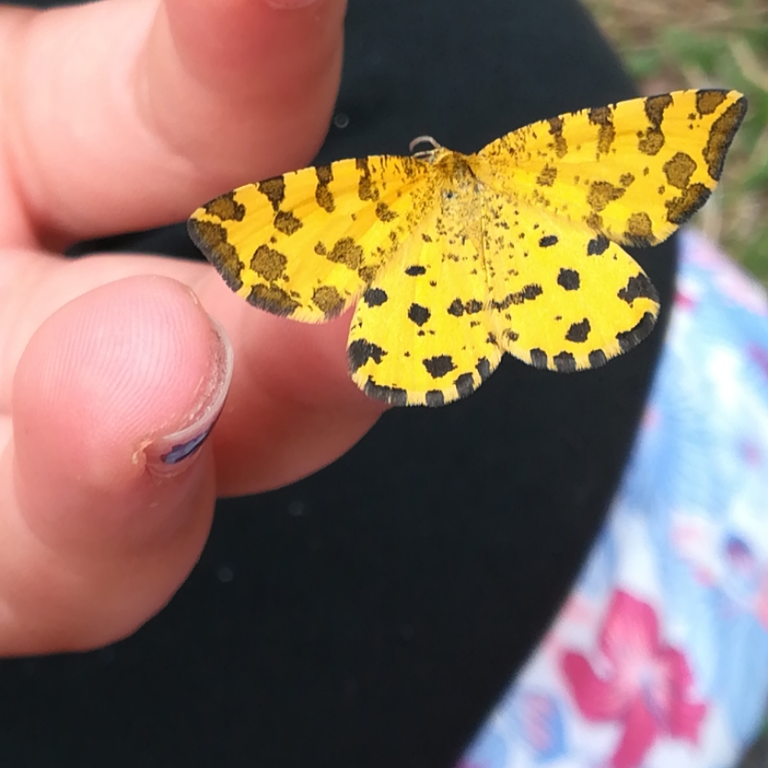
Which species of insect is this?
Pseudopanthera macularia
